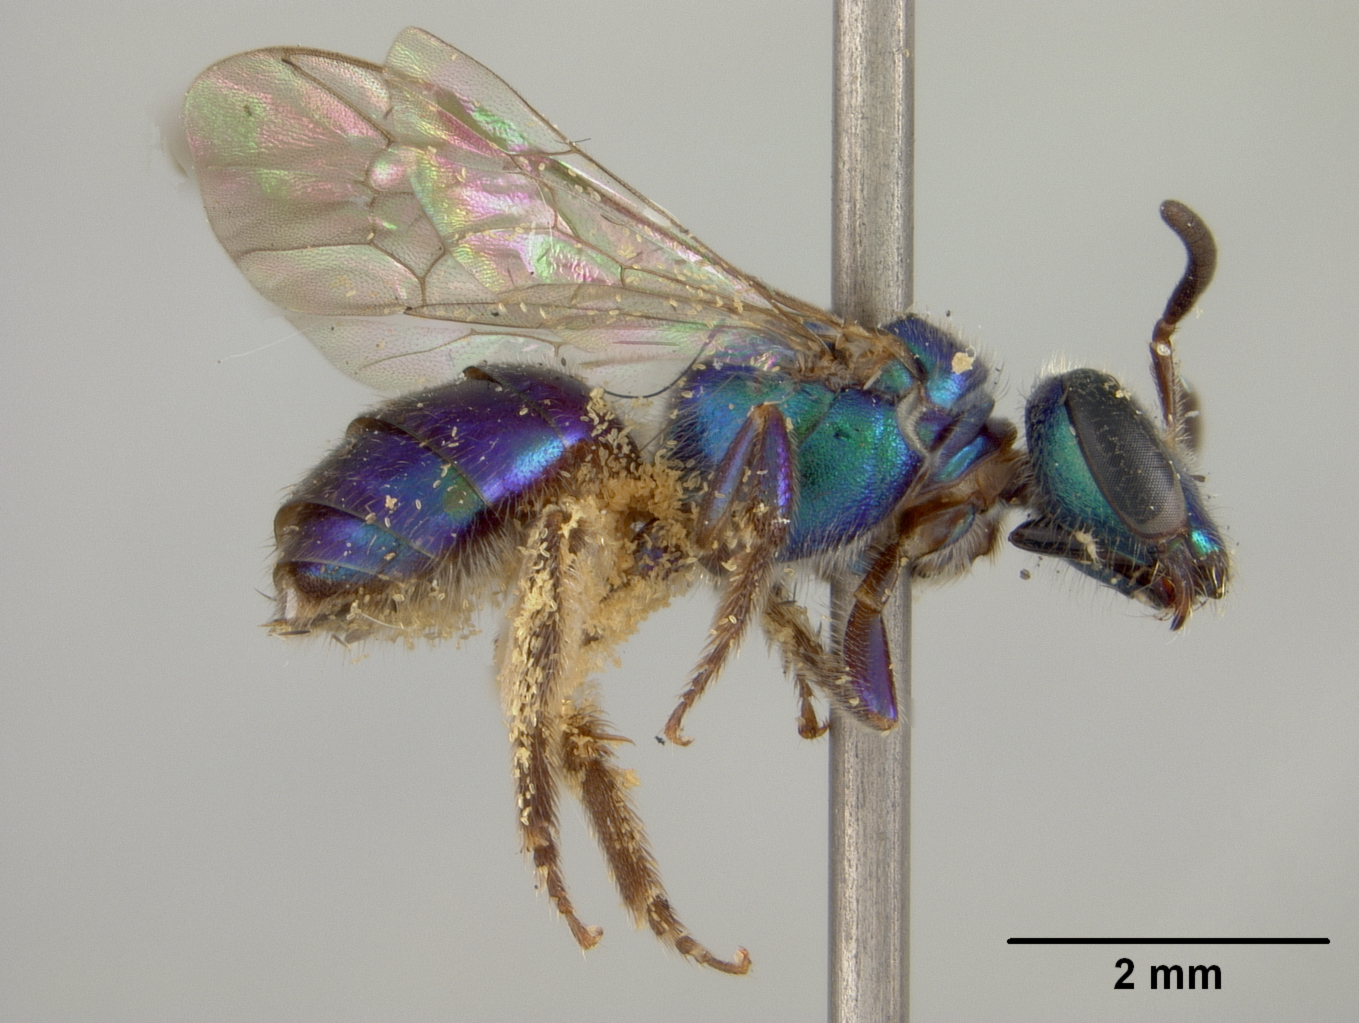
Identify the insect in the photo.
Augochlora gemella
